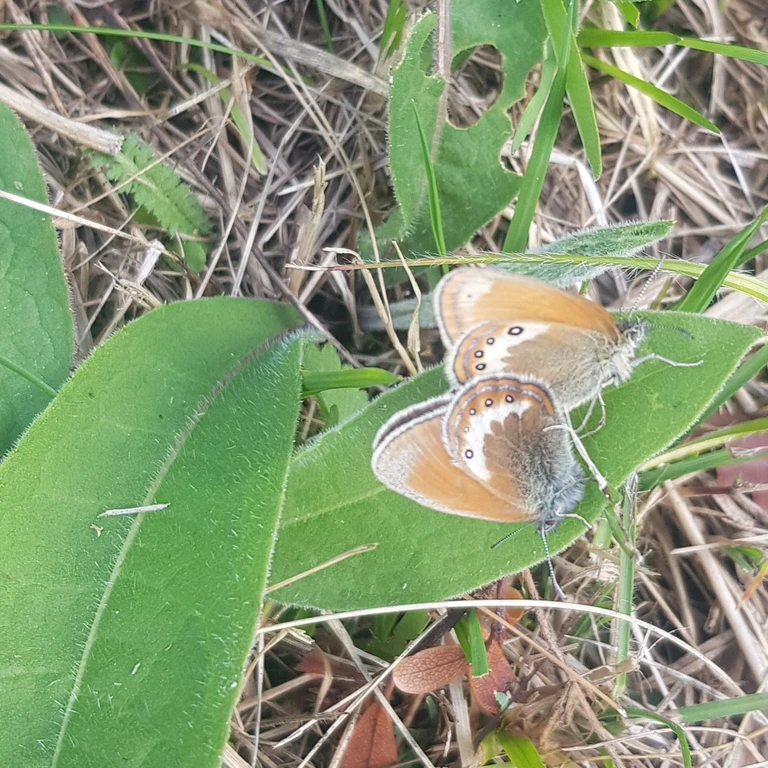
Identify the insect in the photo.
Coenonympha gardetta
